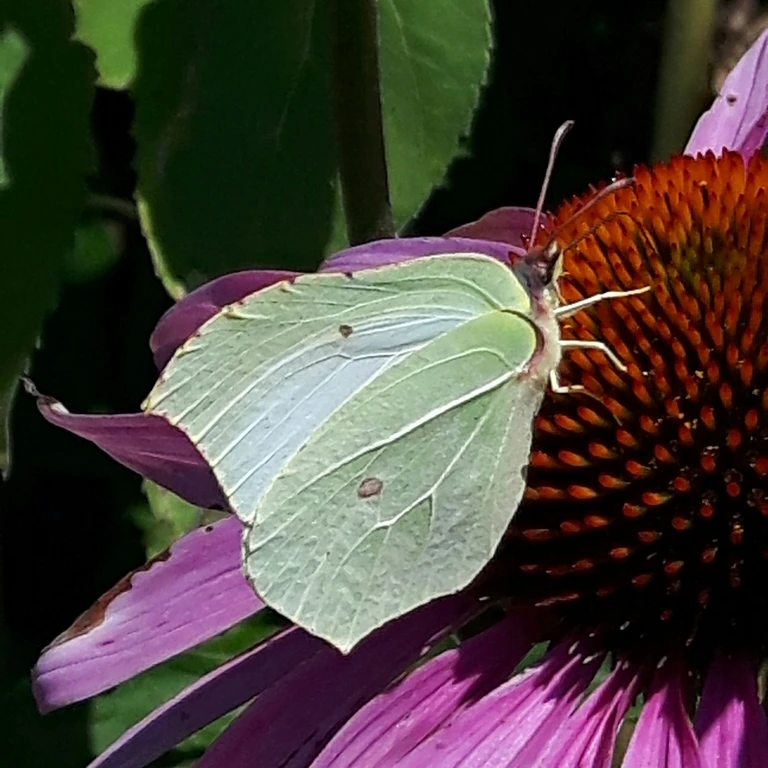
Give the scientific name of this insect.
Gonepteryx rhamni
